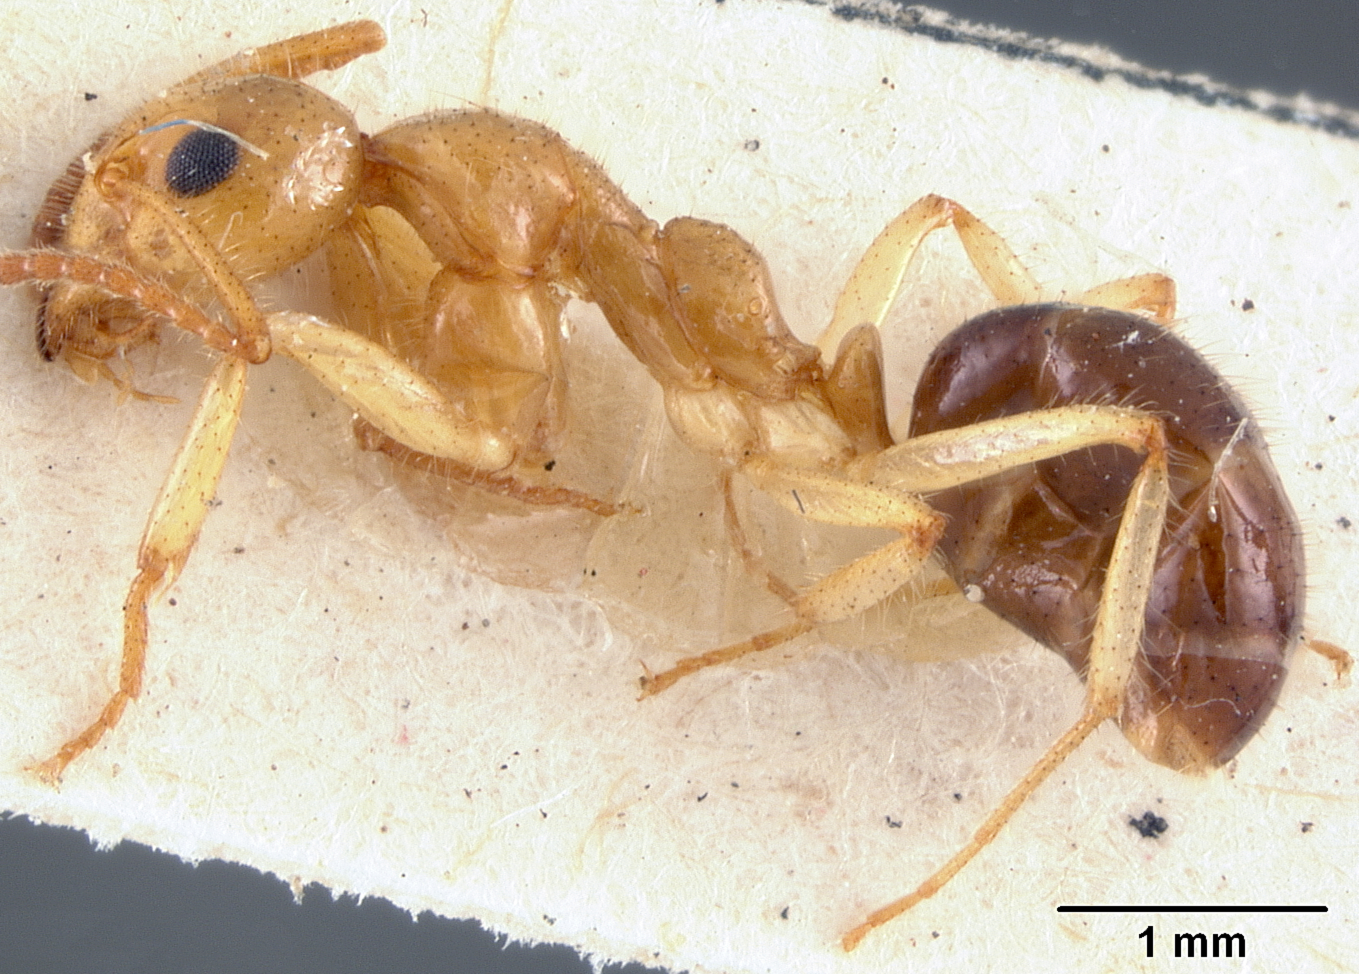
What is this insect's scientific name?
Dolichoderus tricolor
